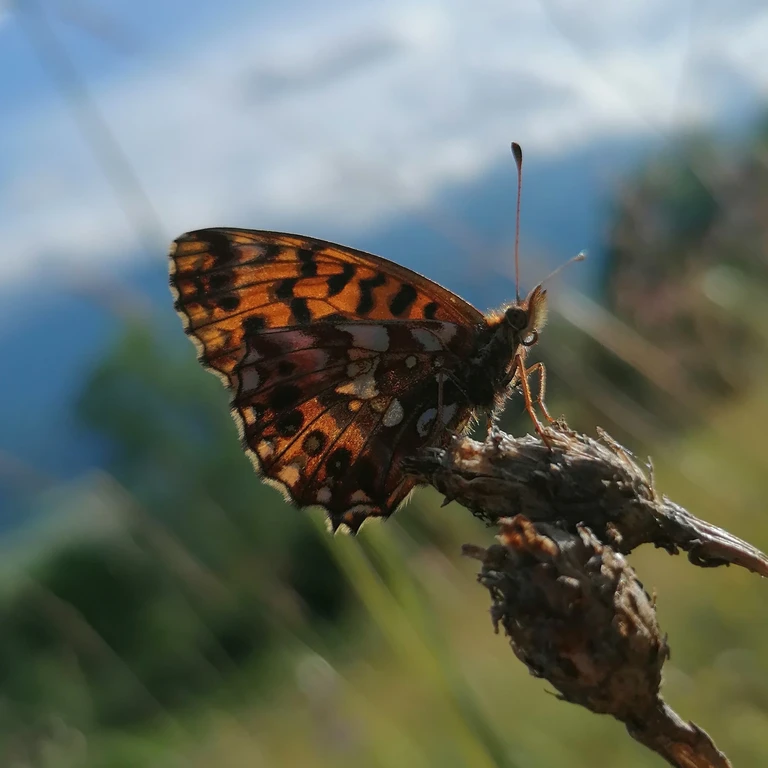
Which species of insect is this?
Boloria dia
